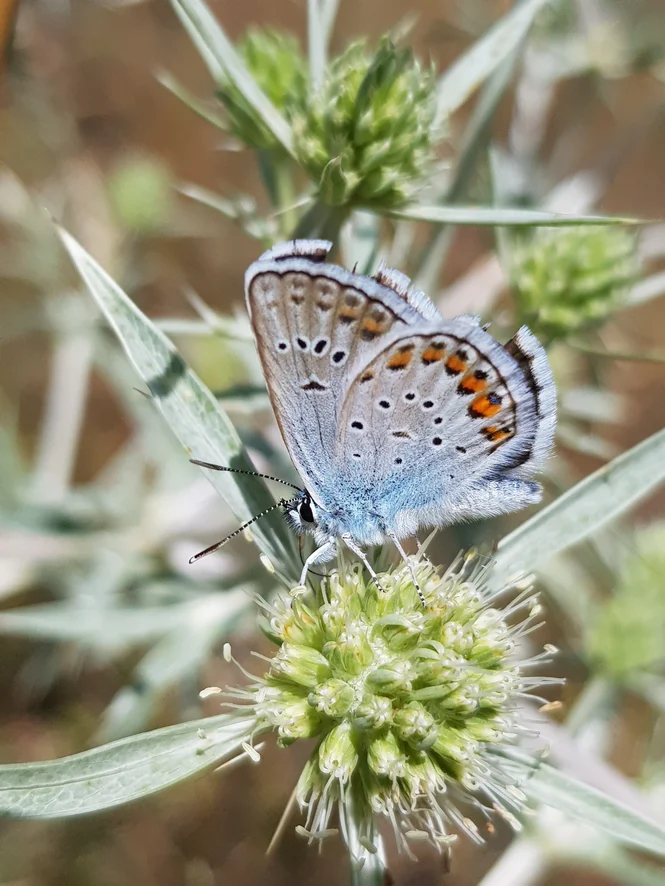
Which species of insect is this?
Plebejus argus
